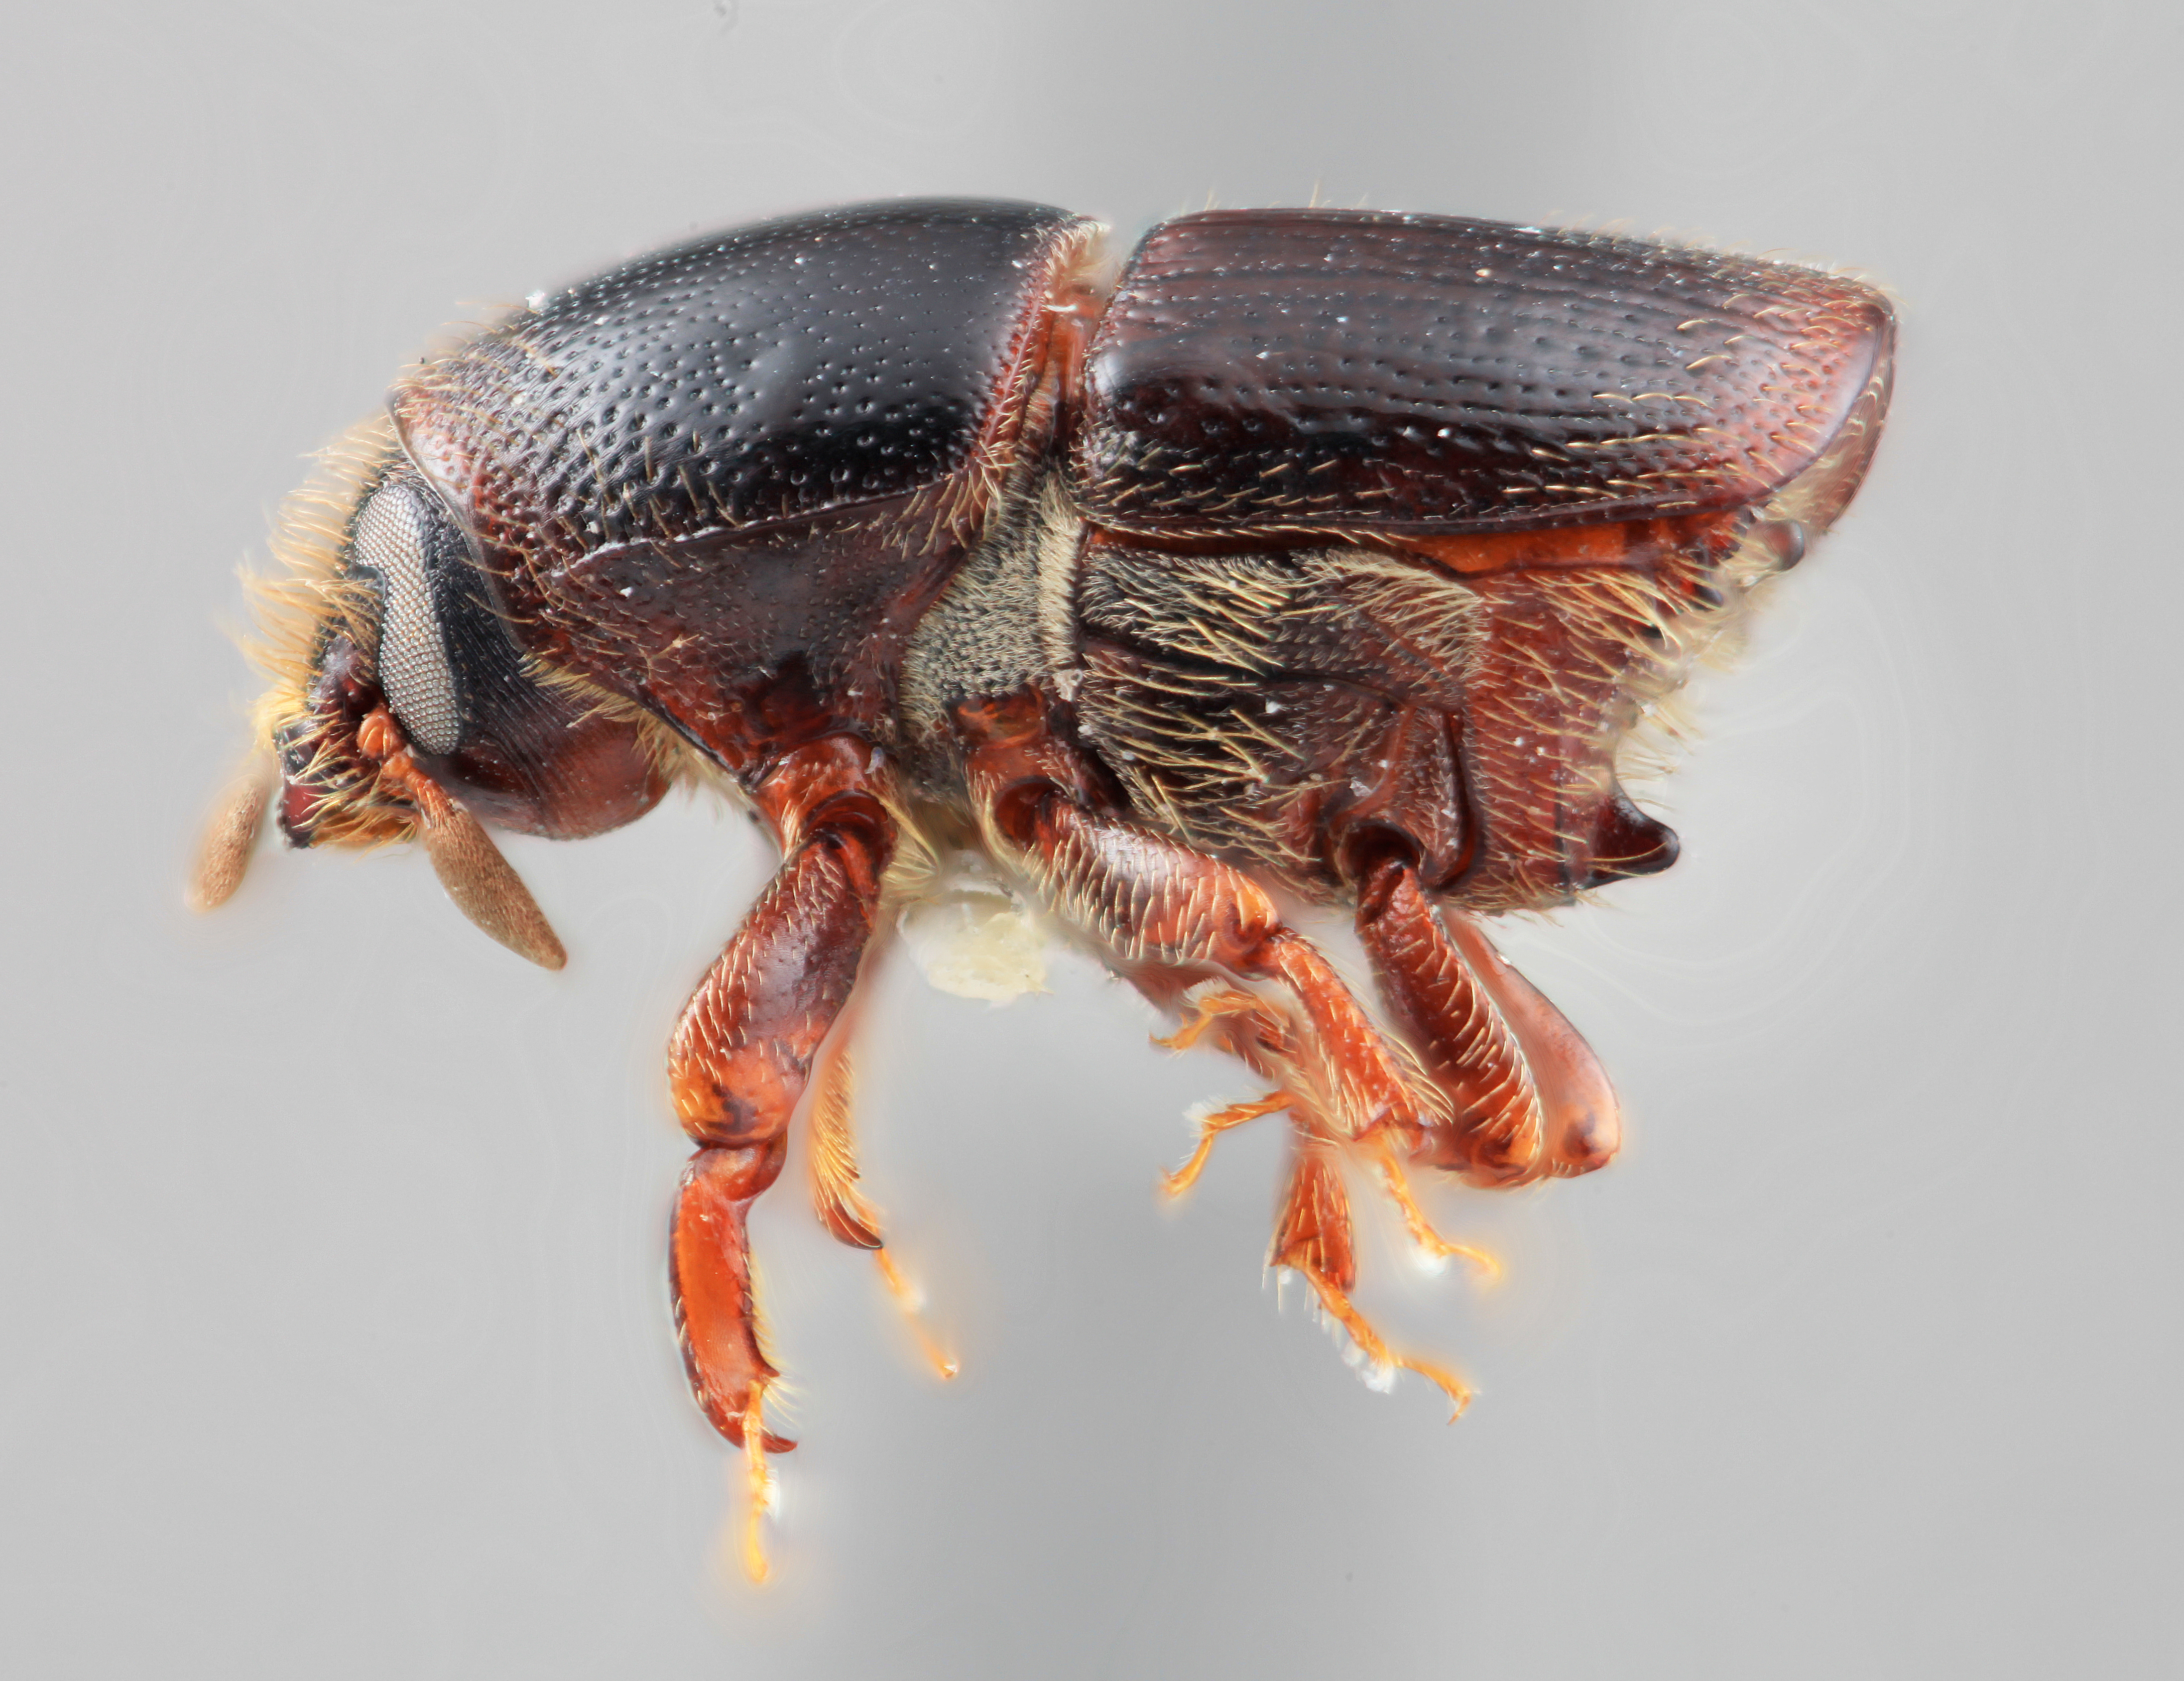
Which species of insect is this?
Scolytus nodatus
